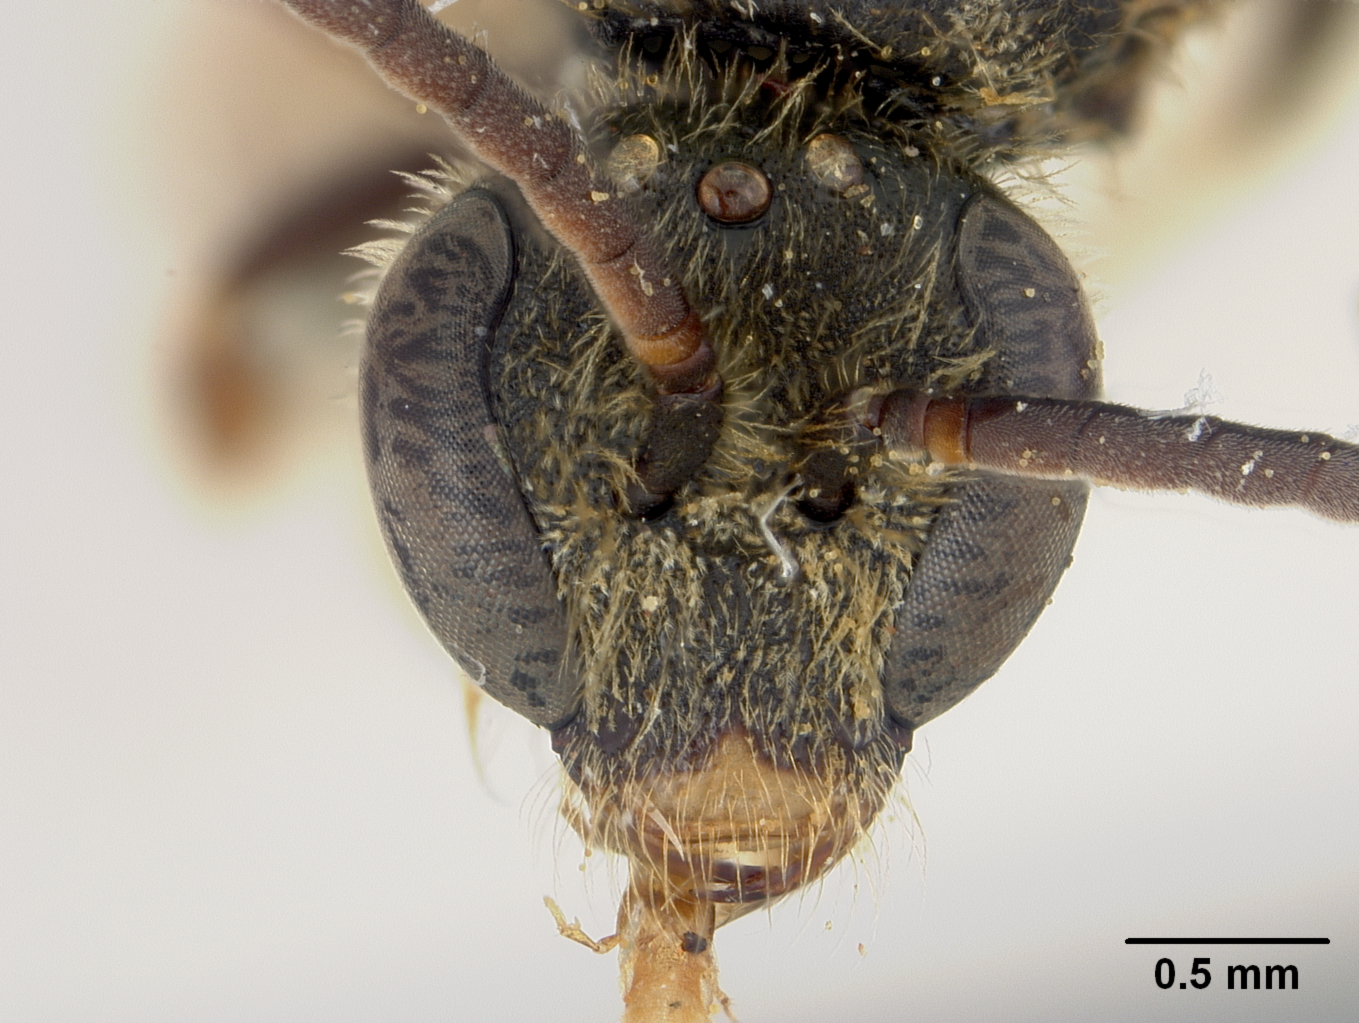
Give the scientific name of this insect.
Halictus layardi
